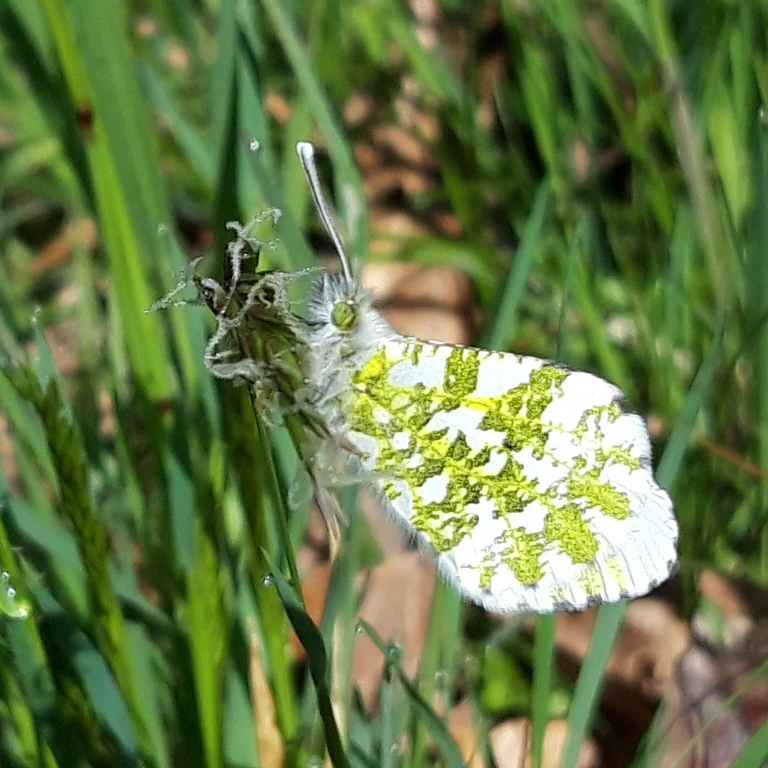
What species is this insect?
Anthocharis cardamines
